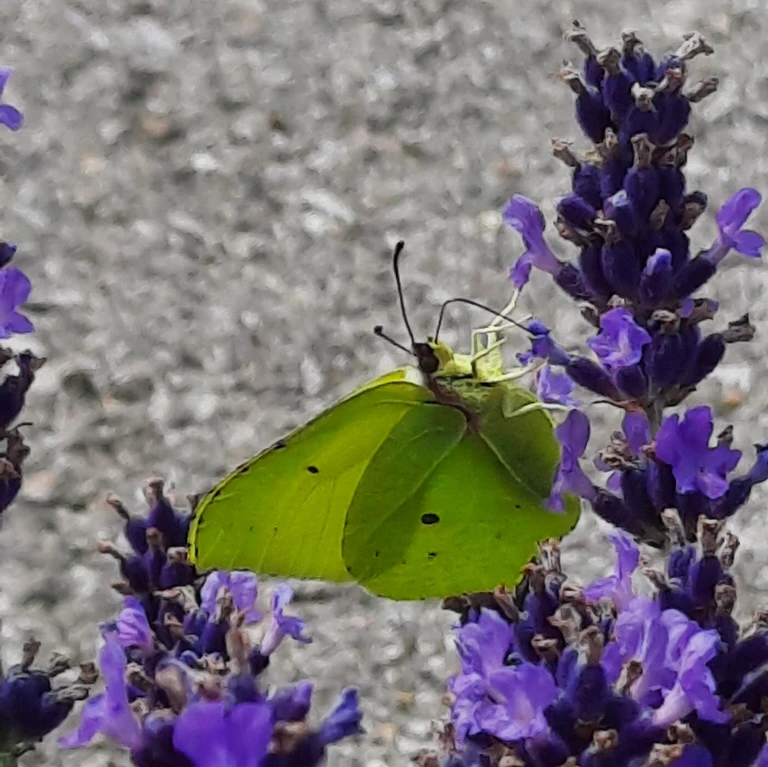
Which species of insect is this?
Gonepteryx rhamni
